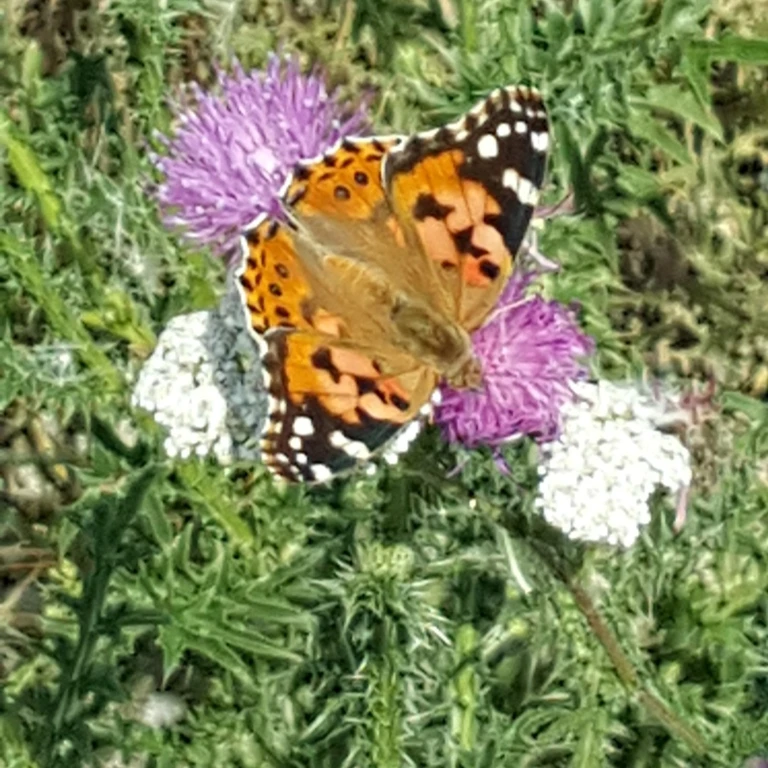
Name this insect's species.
Vanessa cardui
